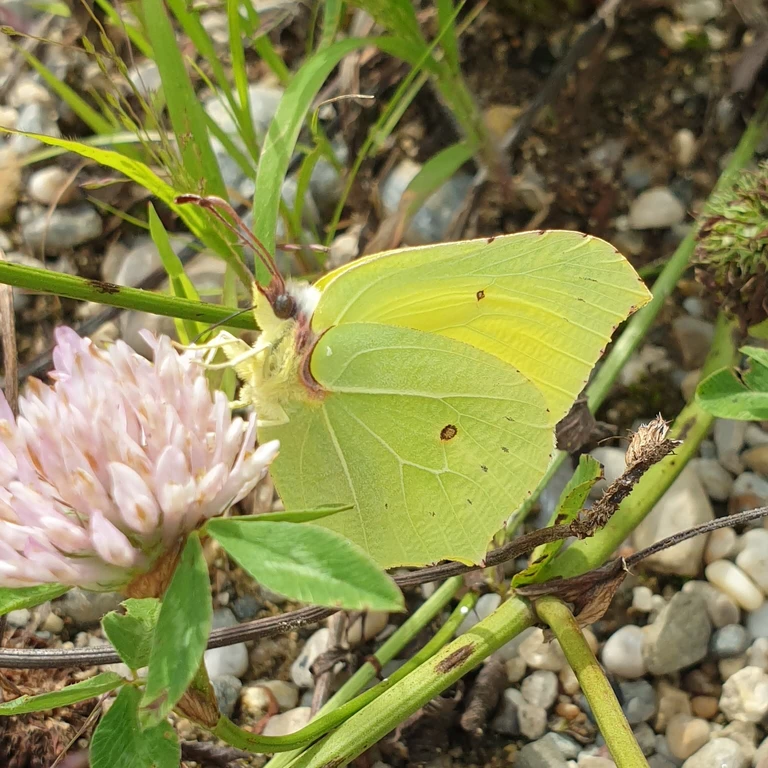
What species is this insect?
Gonepteryx rhamni
